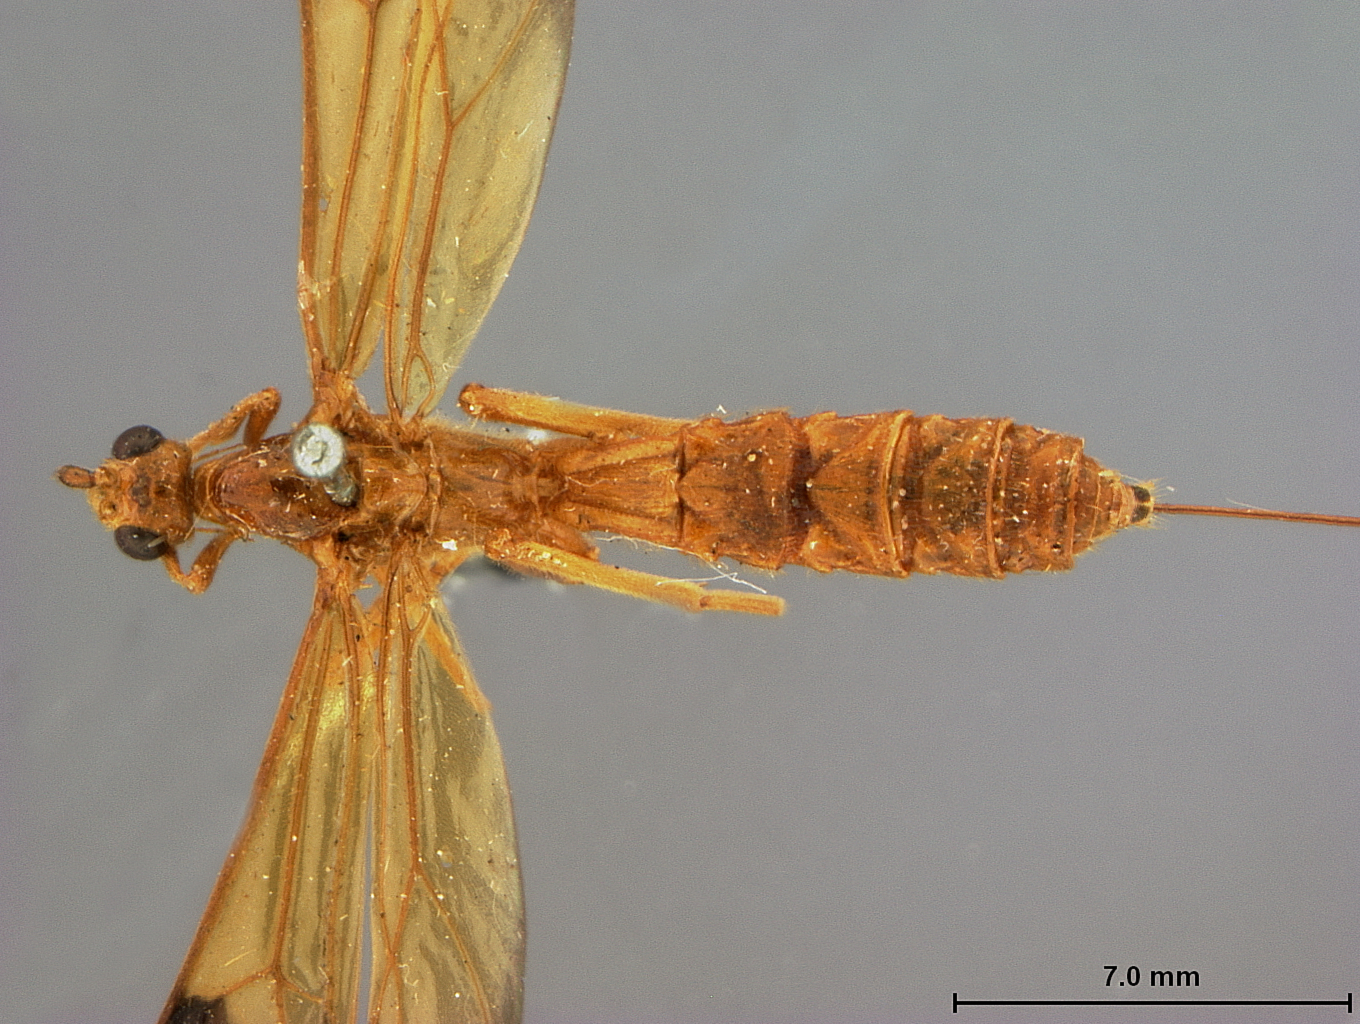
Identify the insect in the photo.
Zaglyptogastra abbotti
